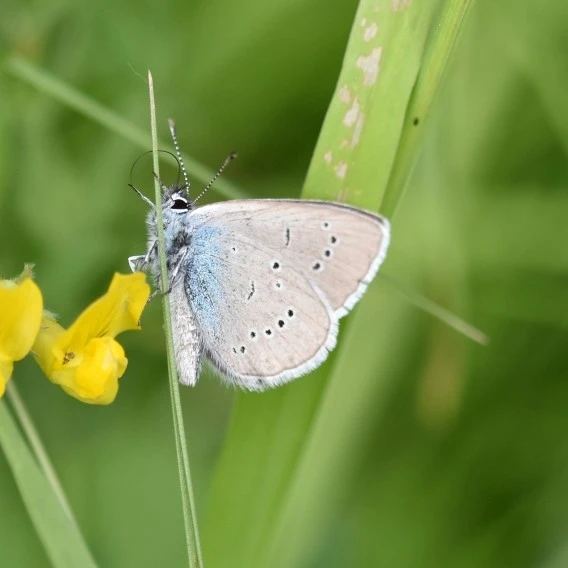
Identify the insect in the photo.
Cyaniris semiargus
